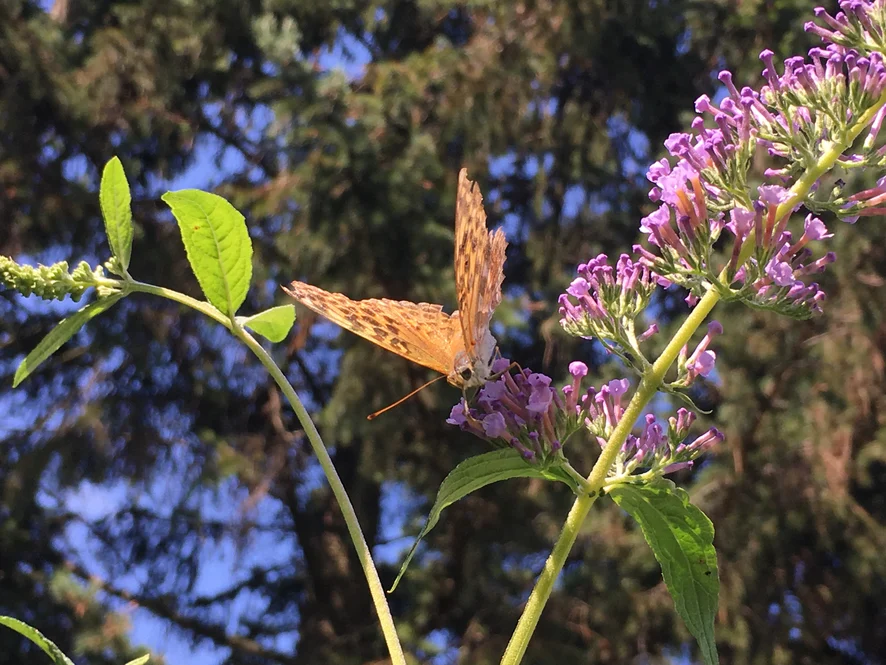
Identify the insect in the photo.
Argynnis paphia
